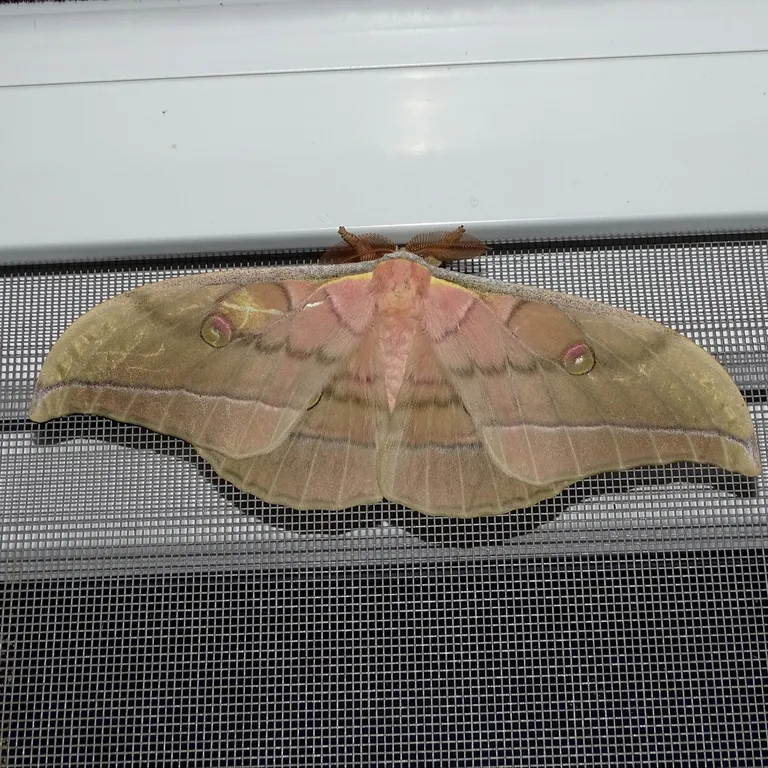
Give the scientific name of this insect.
Antheraea yamamai
